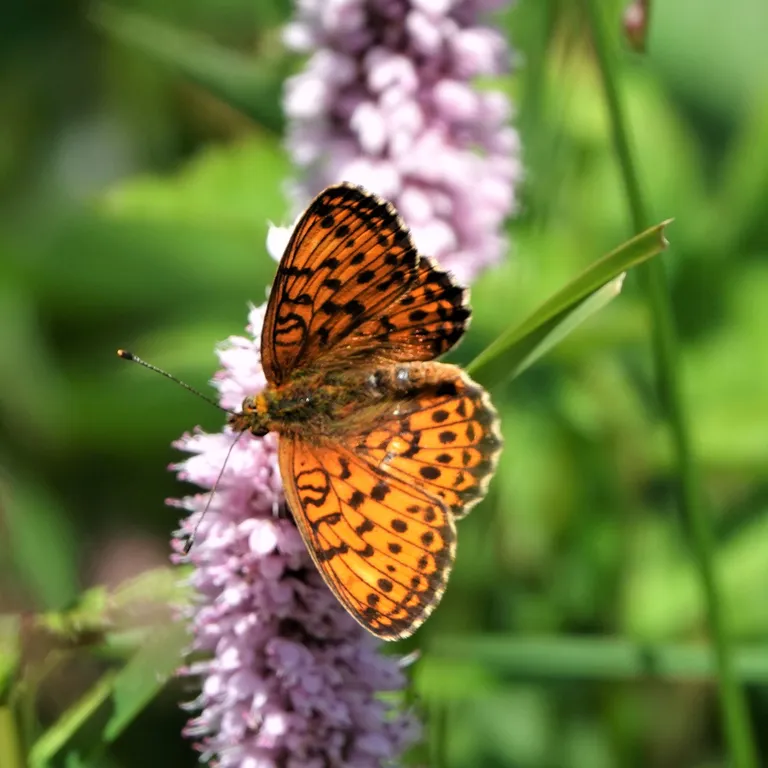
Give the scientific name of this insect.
Brenthis ino
